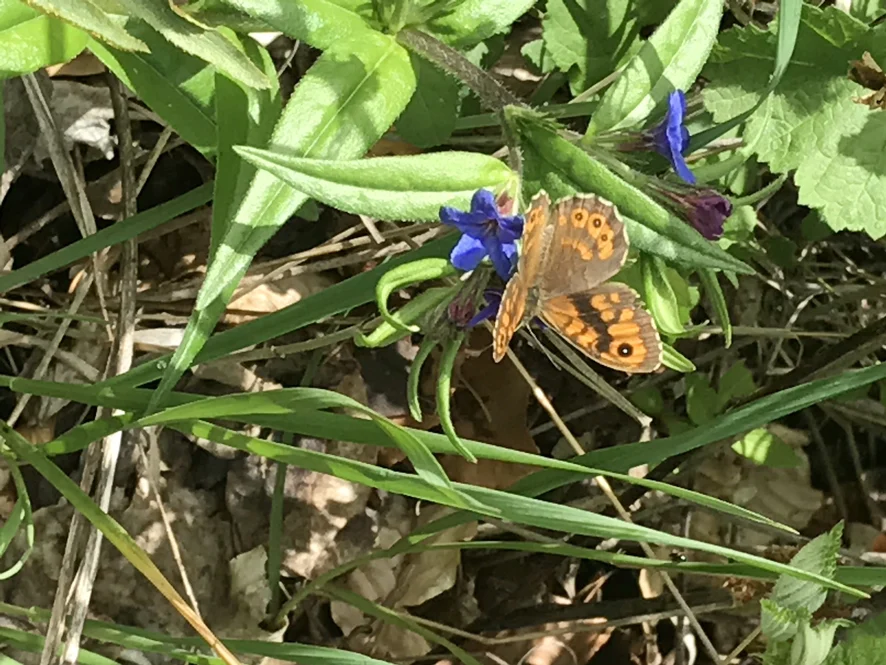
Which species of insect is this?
Lasiommata megera (also Pararge megera)
